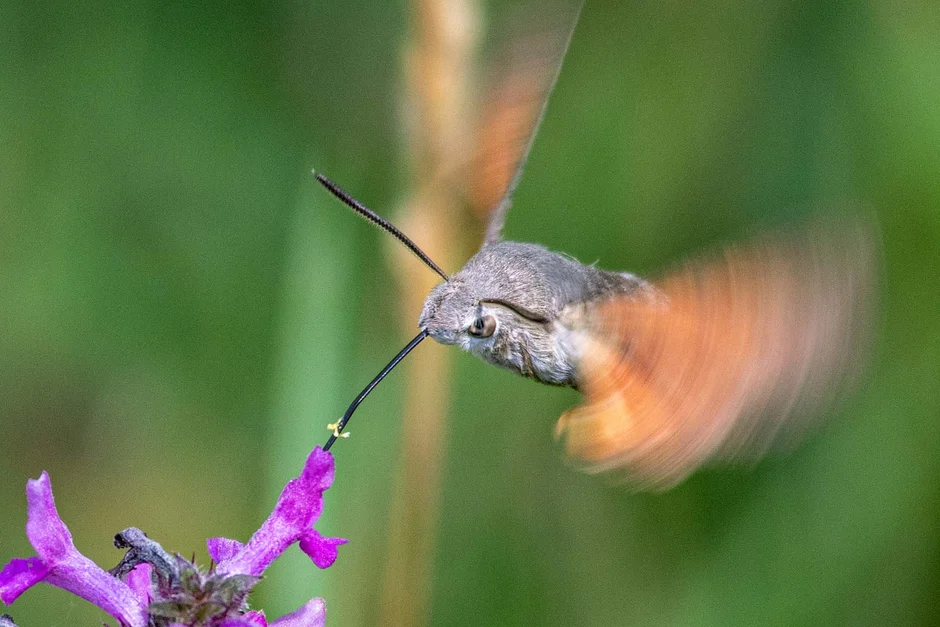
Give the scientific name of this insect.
Macroglossum stellatarum
